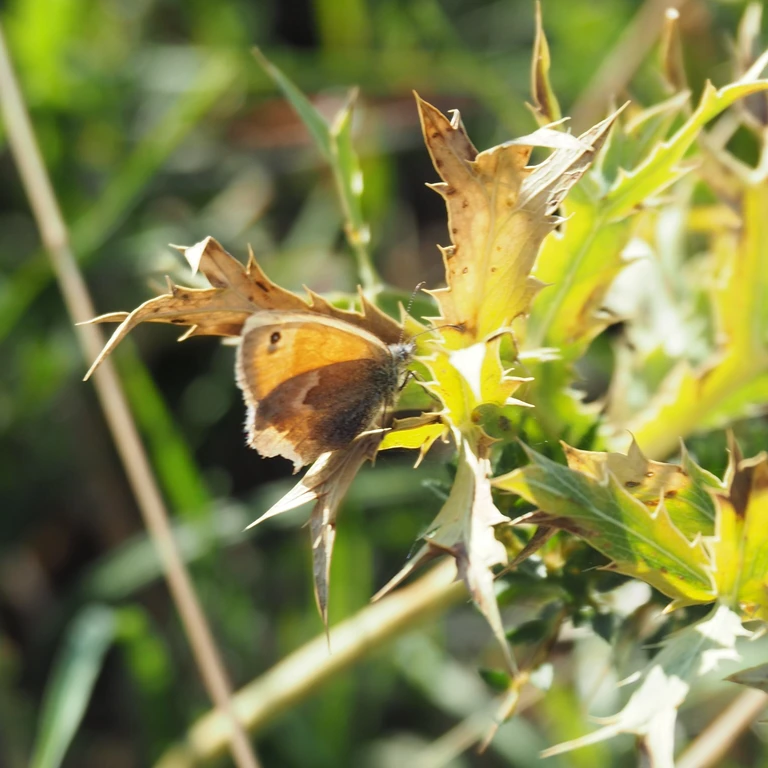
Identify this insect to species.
Coenonympha pamphilus
